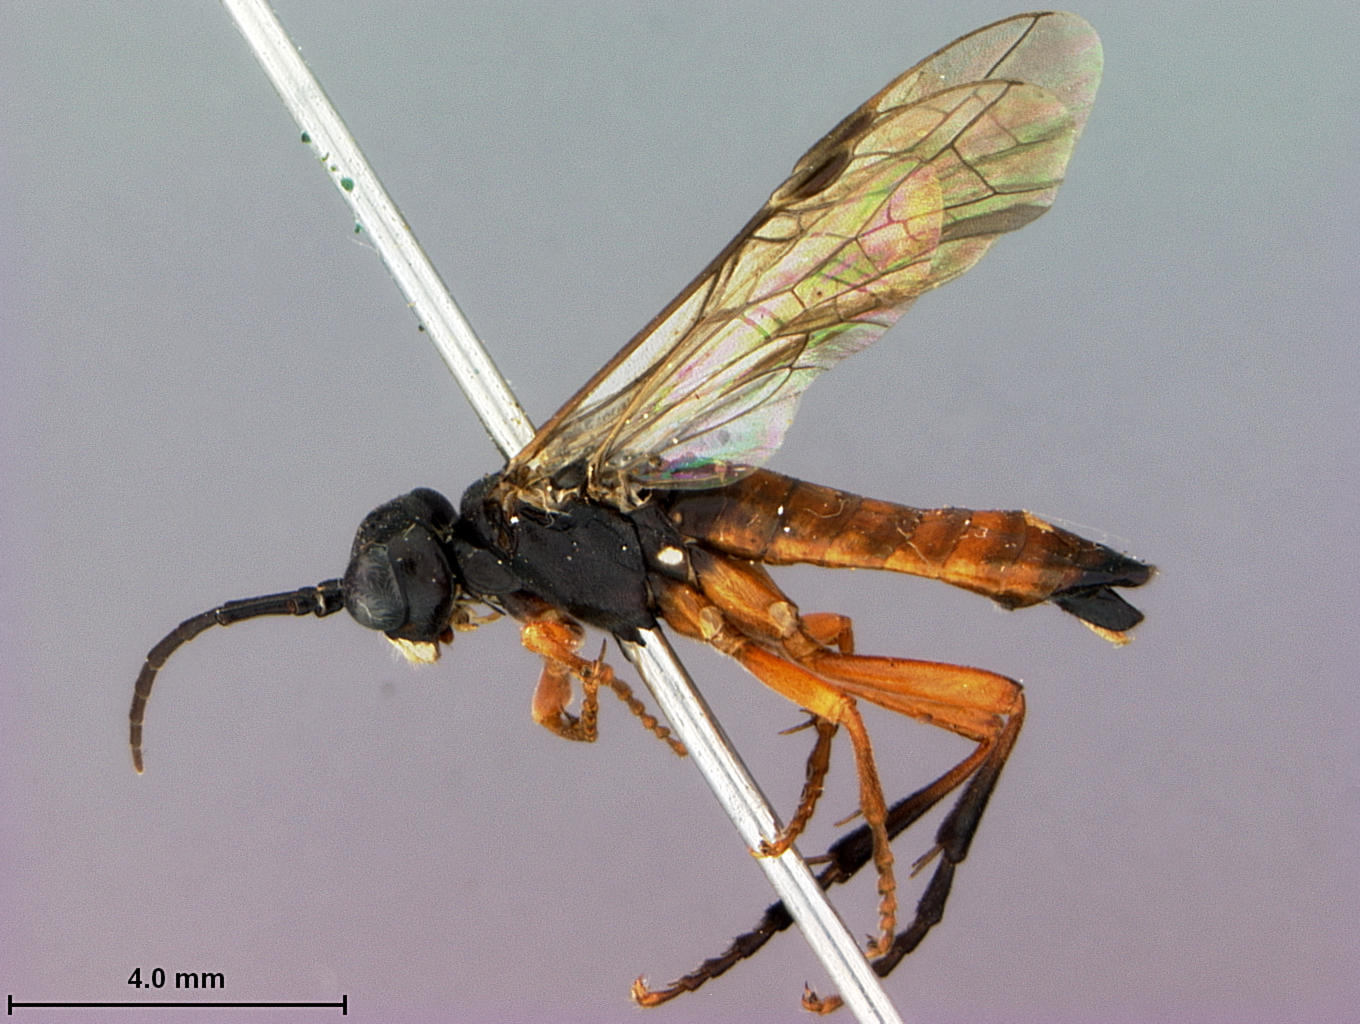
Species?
Tenthredo sectiliformis
